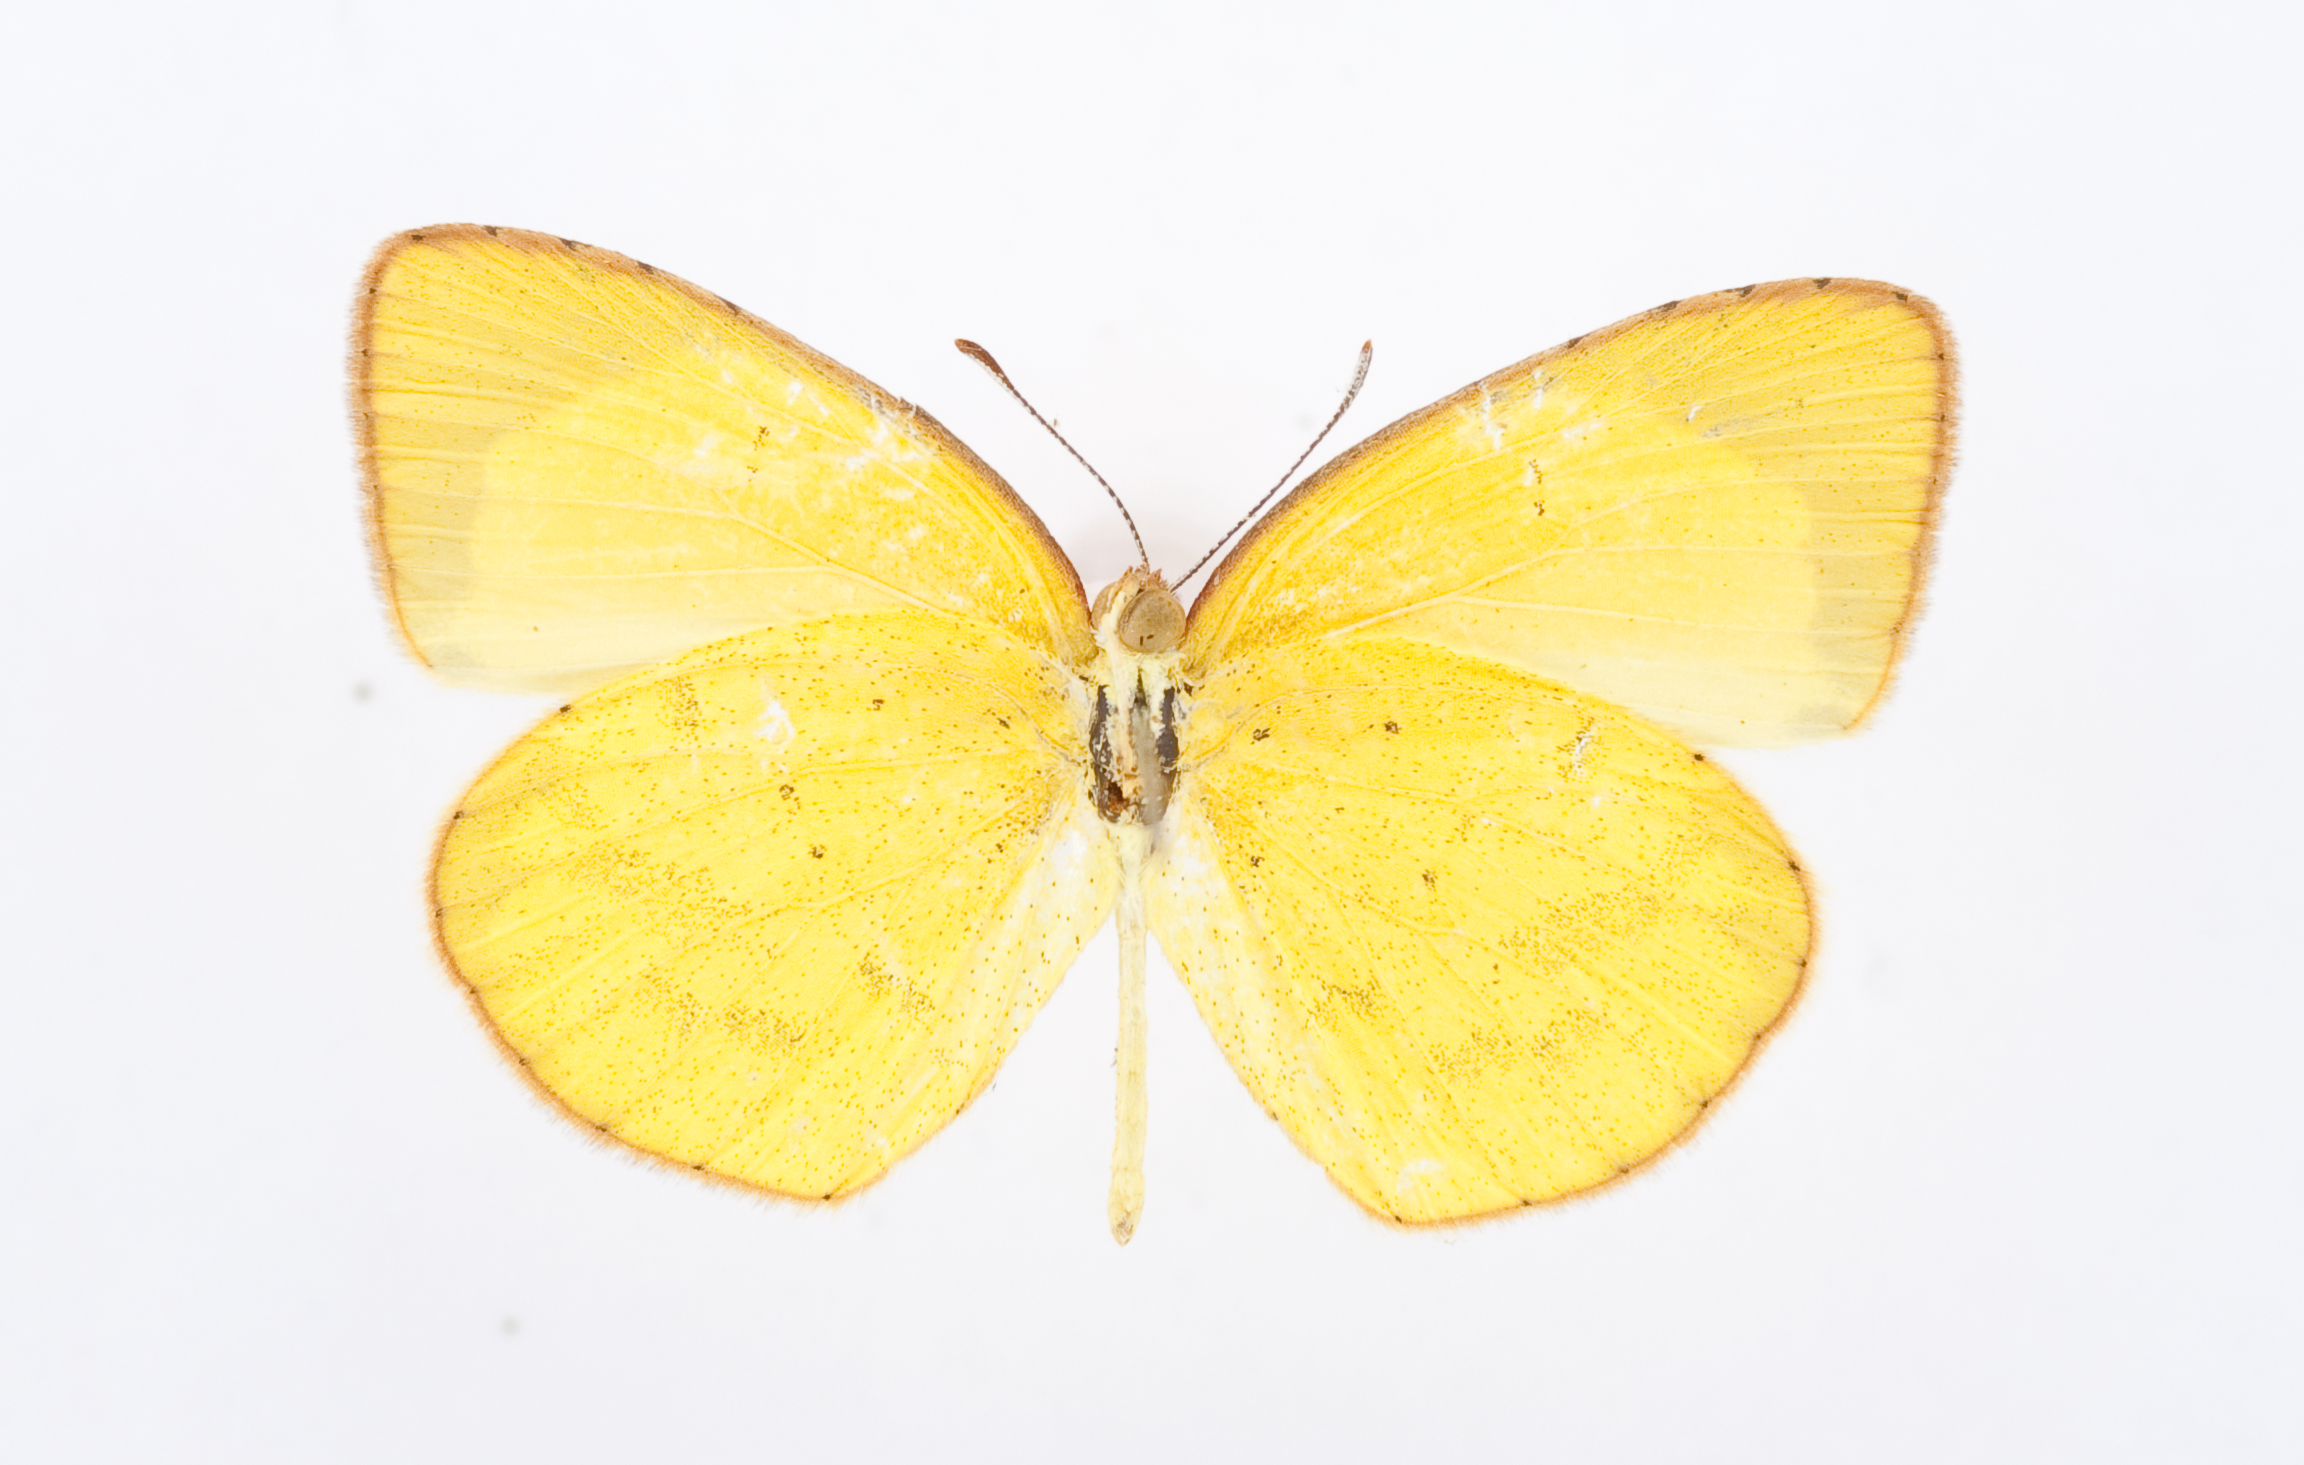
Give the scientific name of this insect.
Eurema smilax
